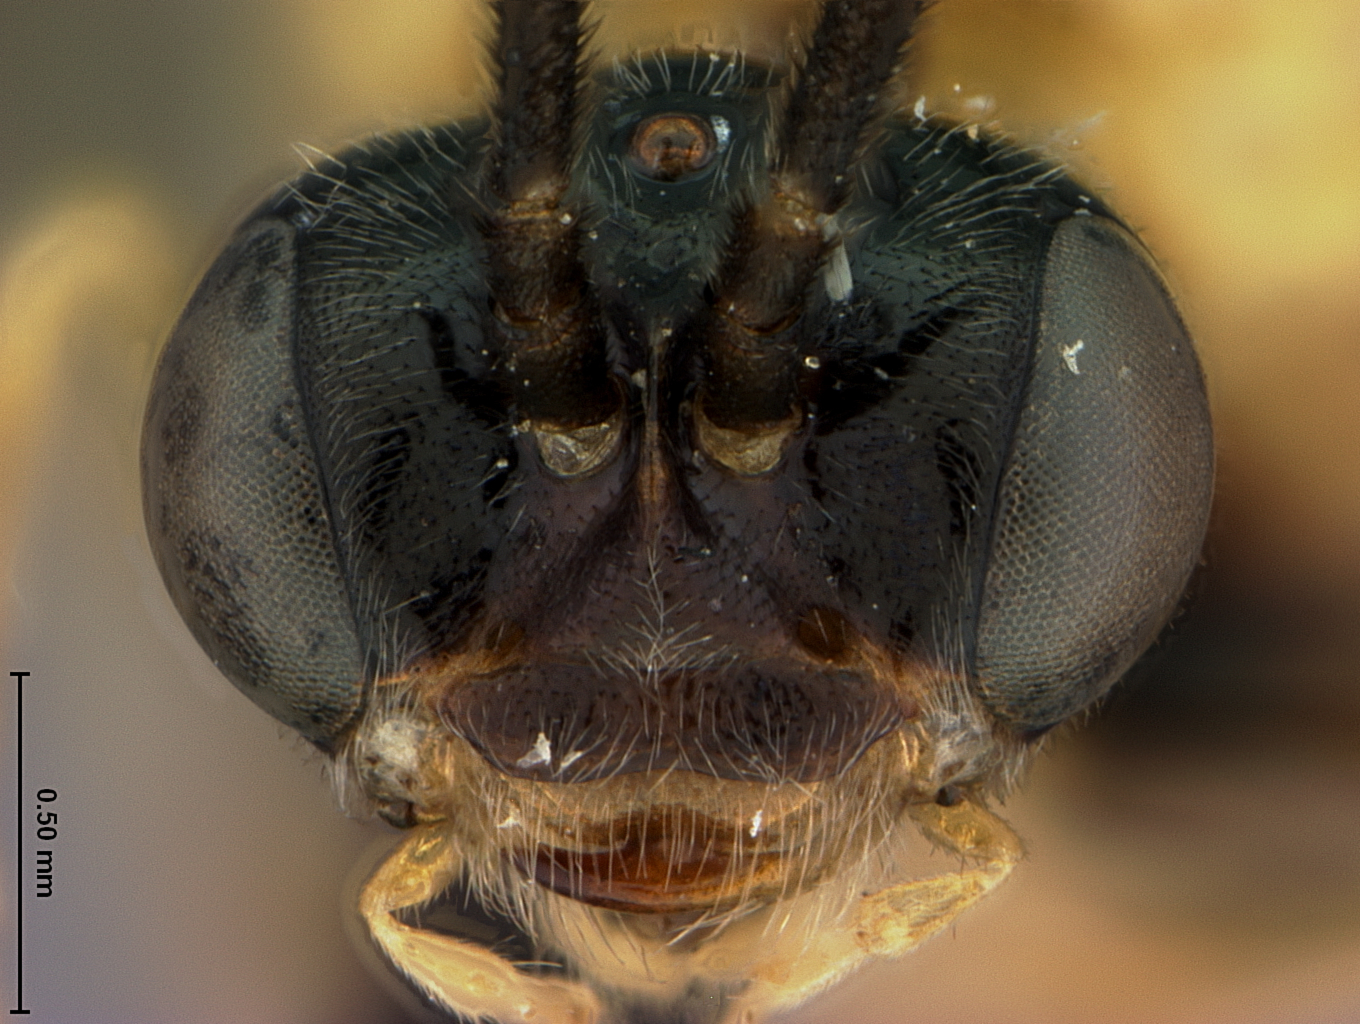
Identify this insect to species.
Sphacophilus apiculus
